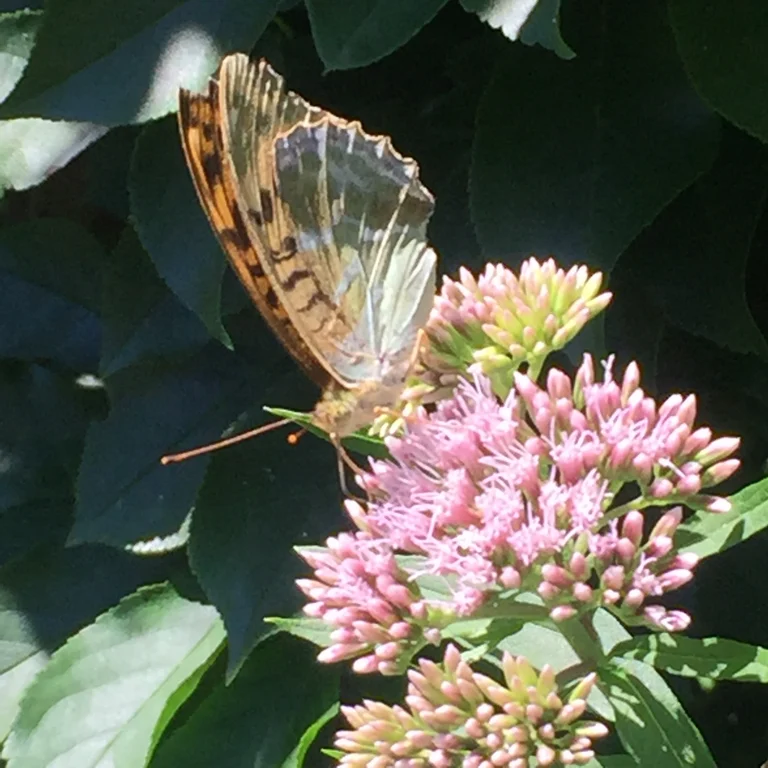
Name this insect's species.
Argynnis paphia
